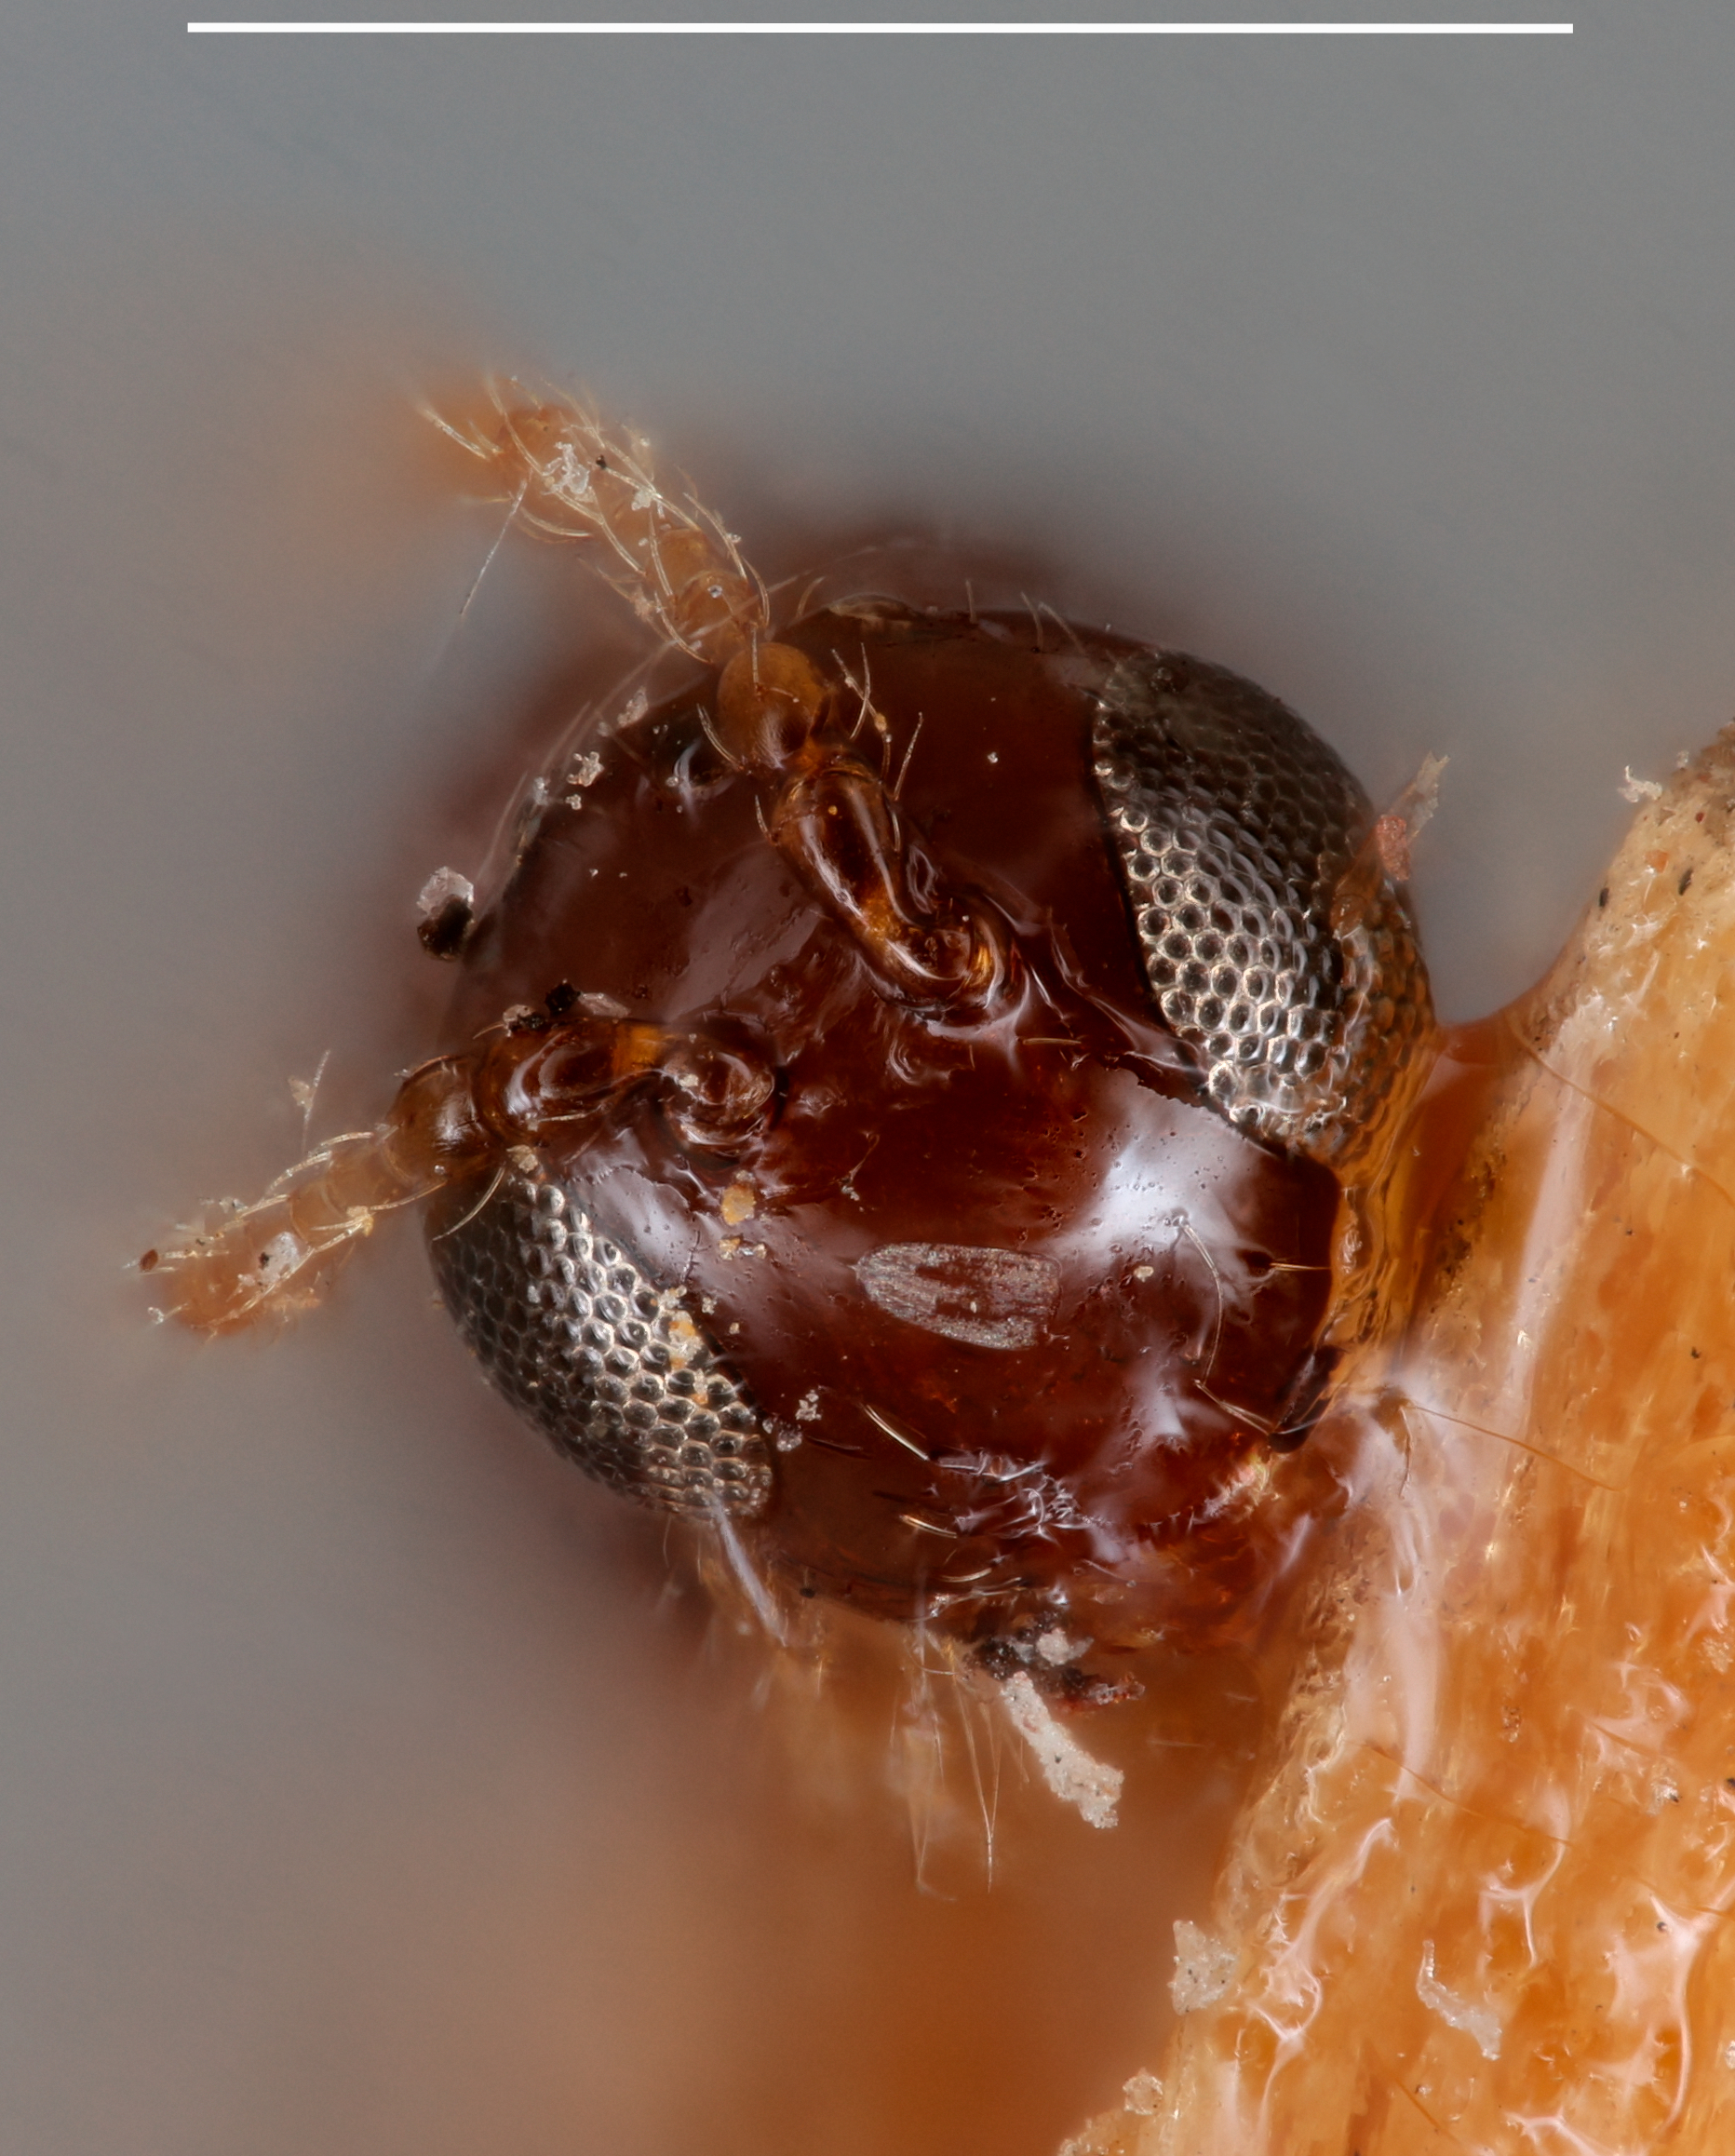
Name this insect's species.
Heptameria rufipes
